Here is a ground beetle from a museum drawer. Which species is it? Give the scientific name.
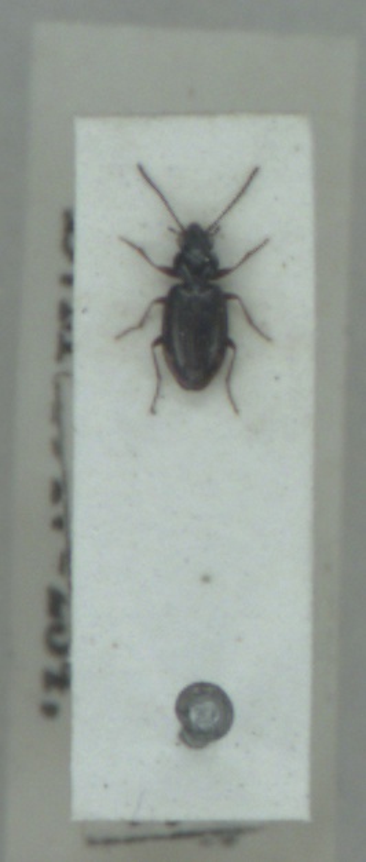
Bembidion lunulatum
